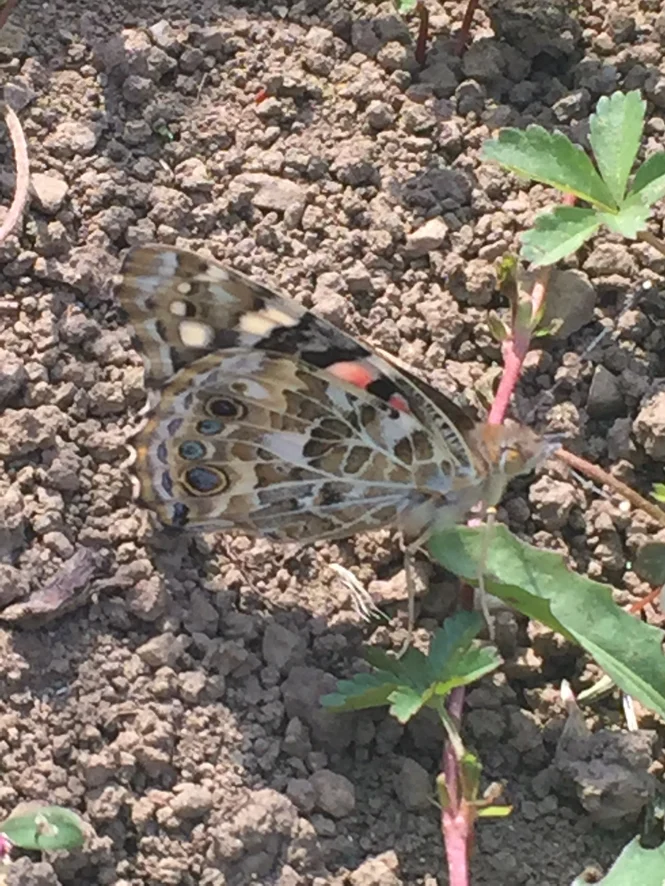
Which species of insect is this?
Vanessa cardui
